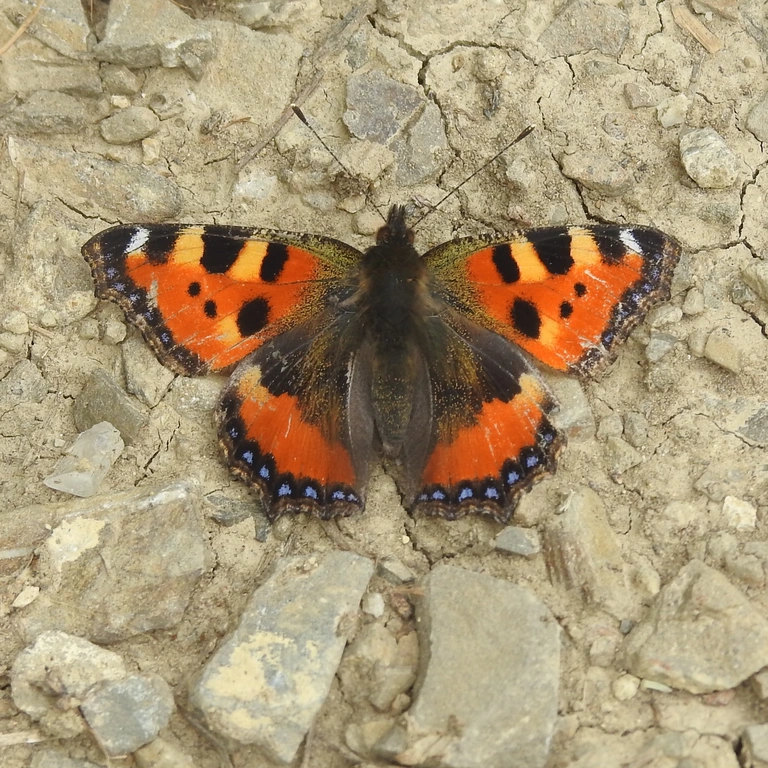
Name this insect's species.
Aglais urticae
